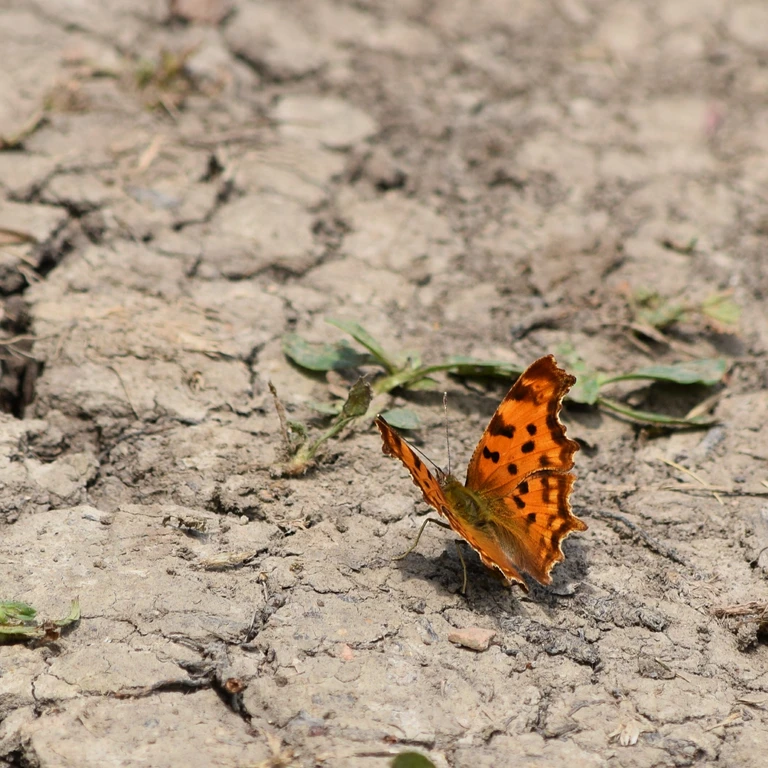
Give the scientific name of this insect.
Polygonia c-album
